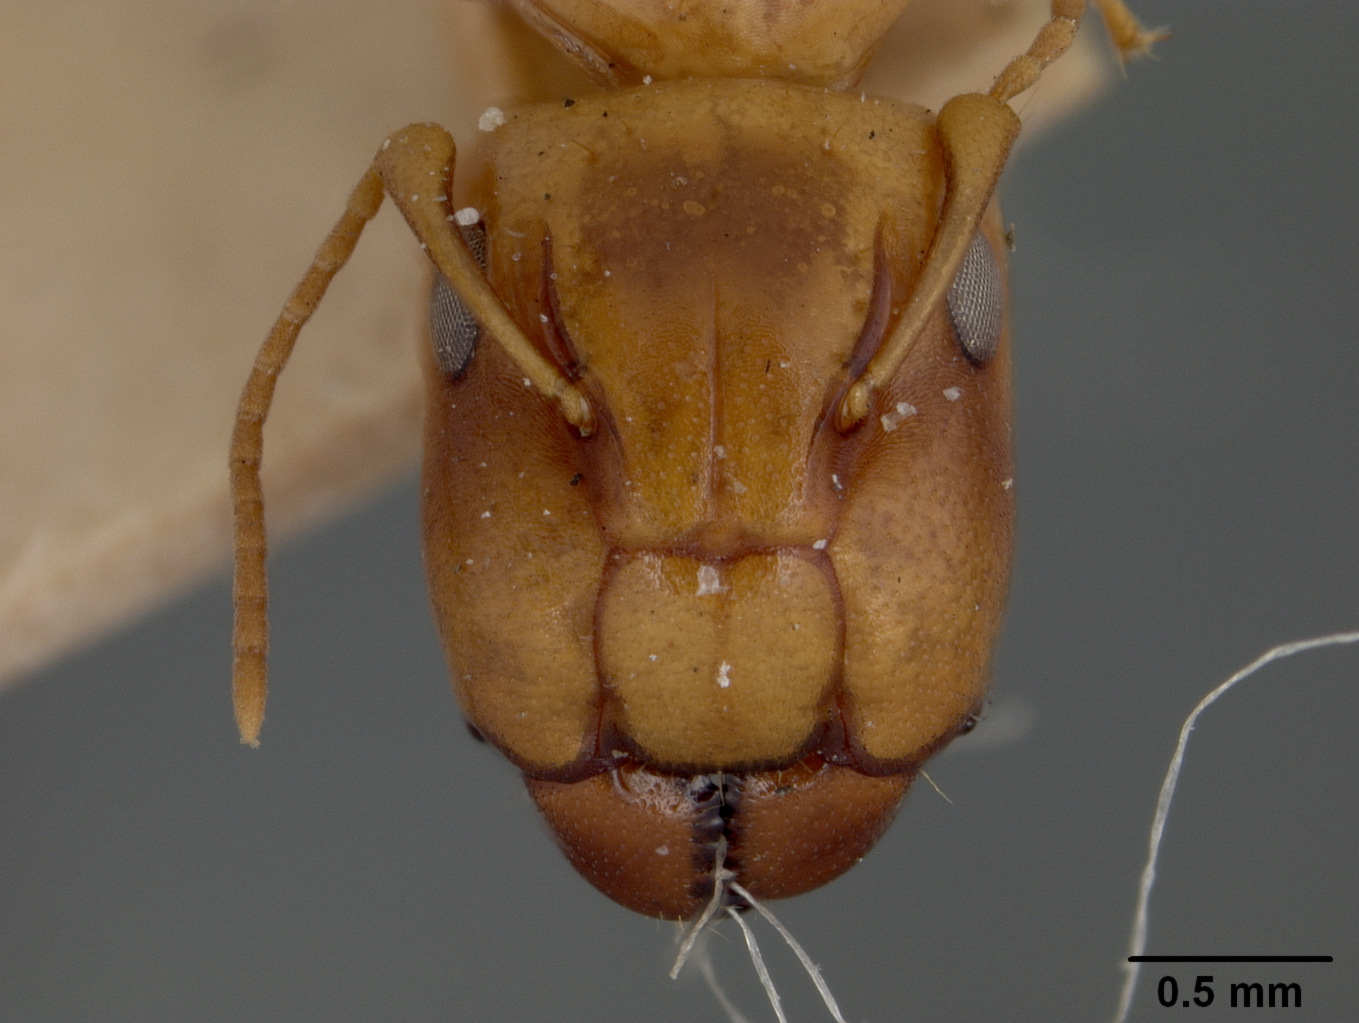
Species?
Camponotus claviscapus
